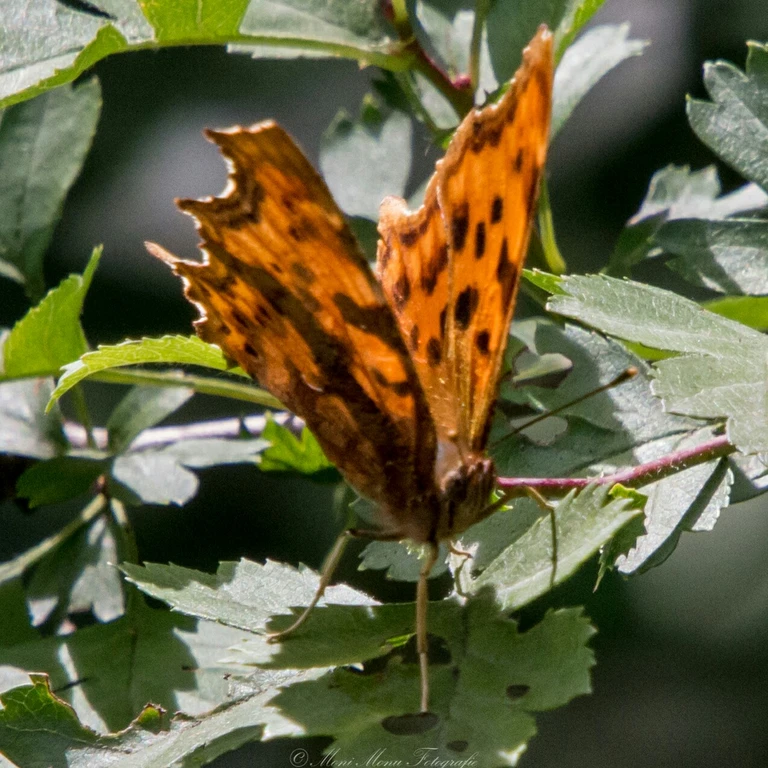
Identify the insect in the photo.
Polygonia c-album
